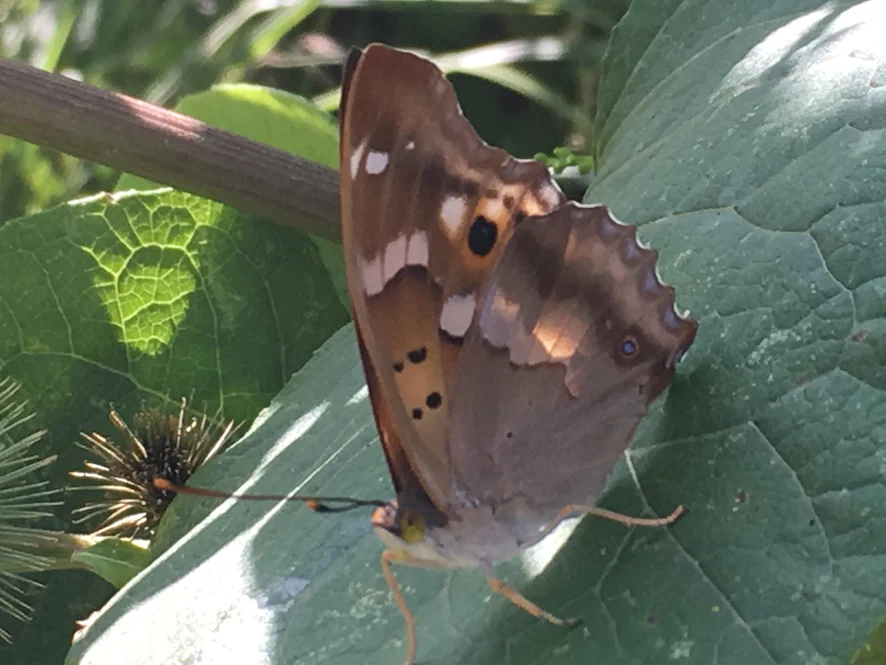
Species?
Apatura ilia
